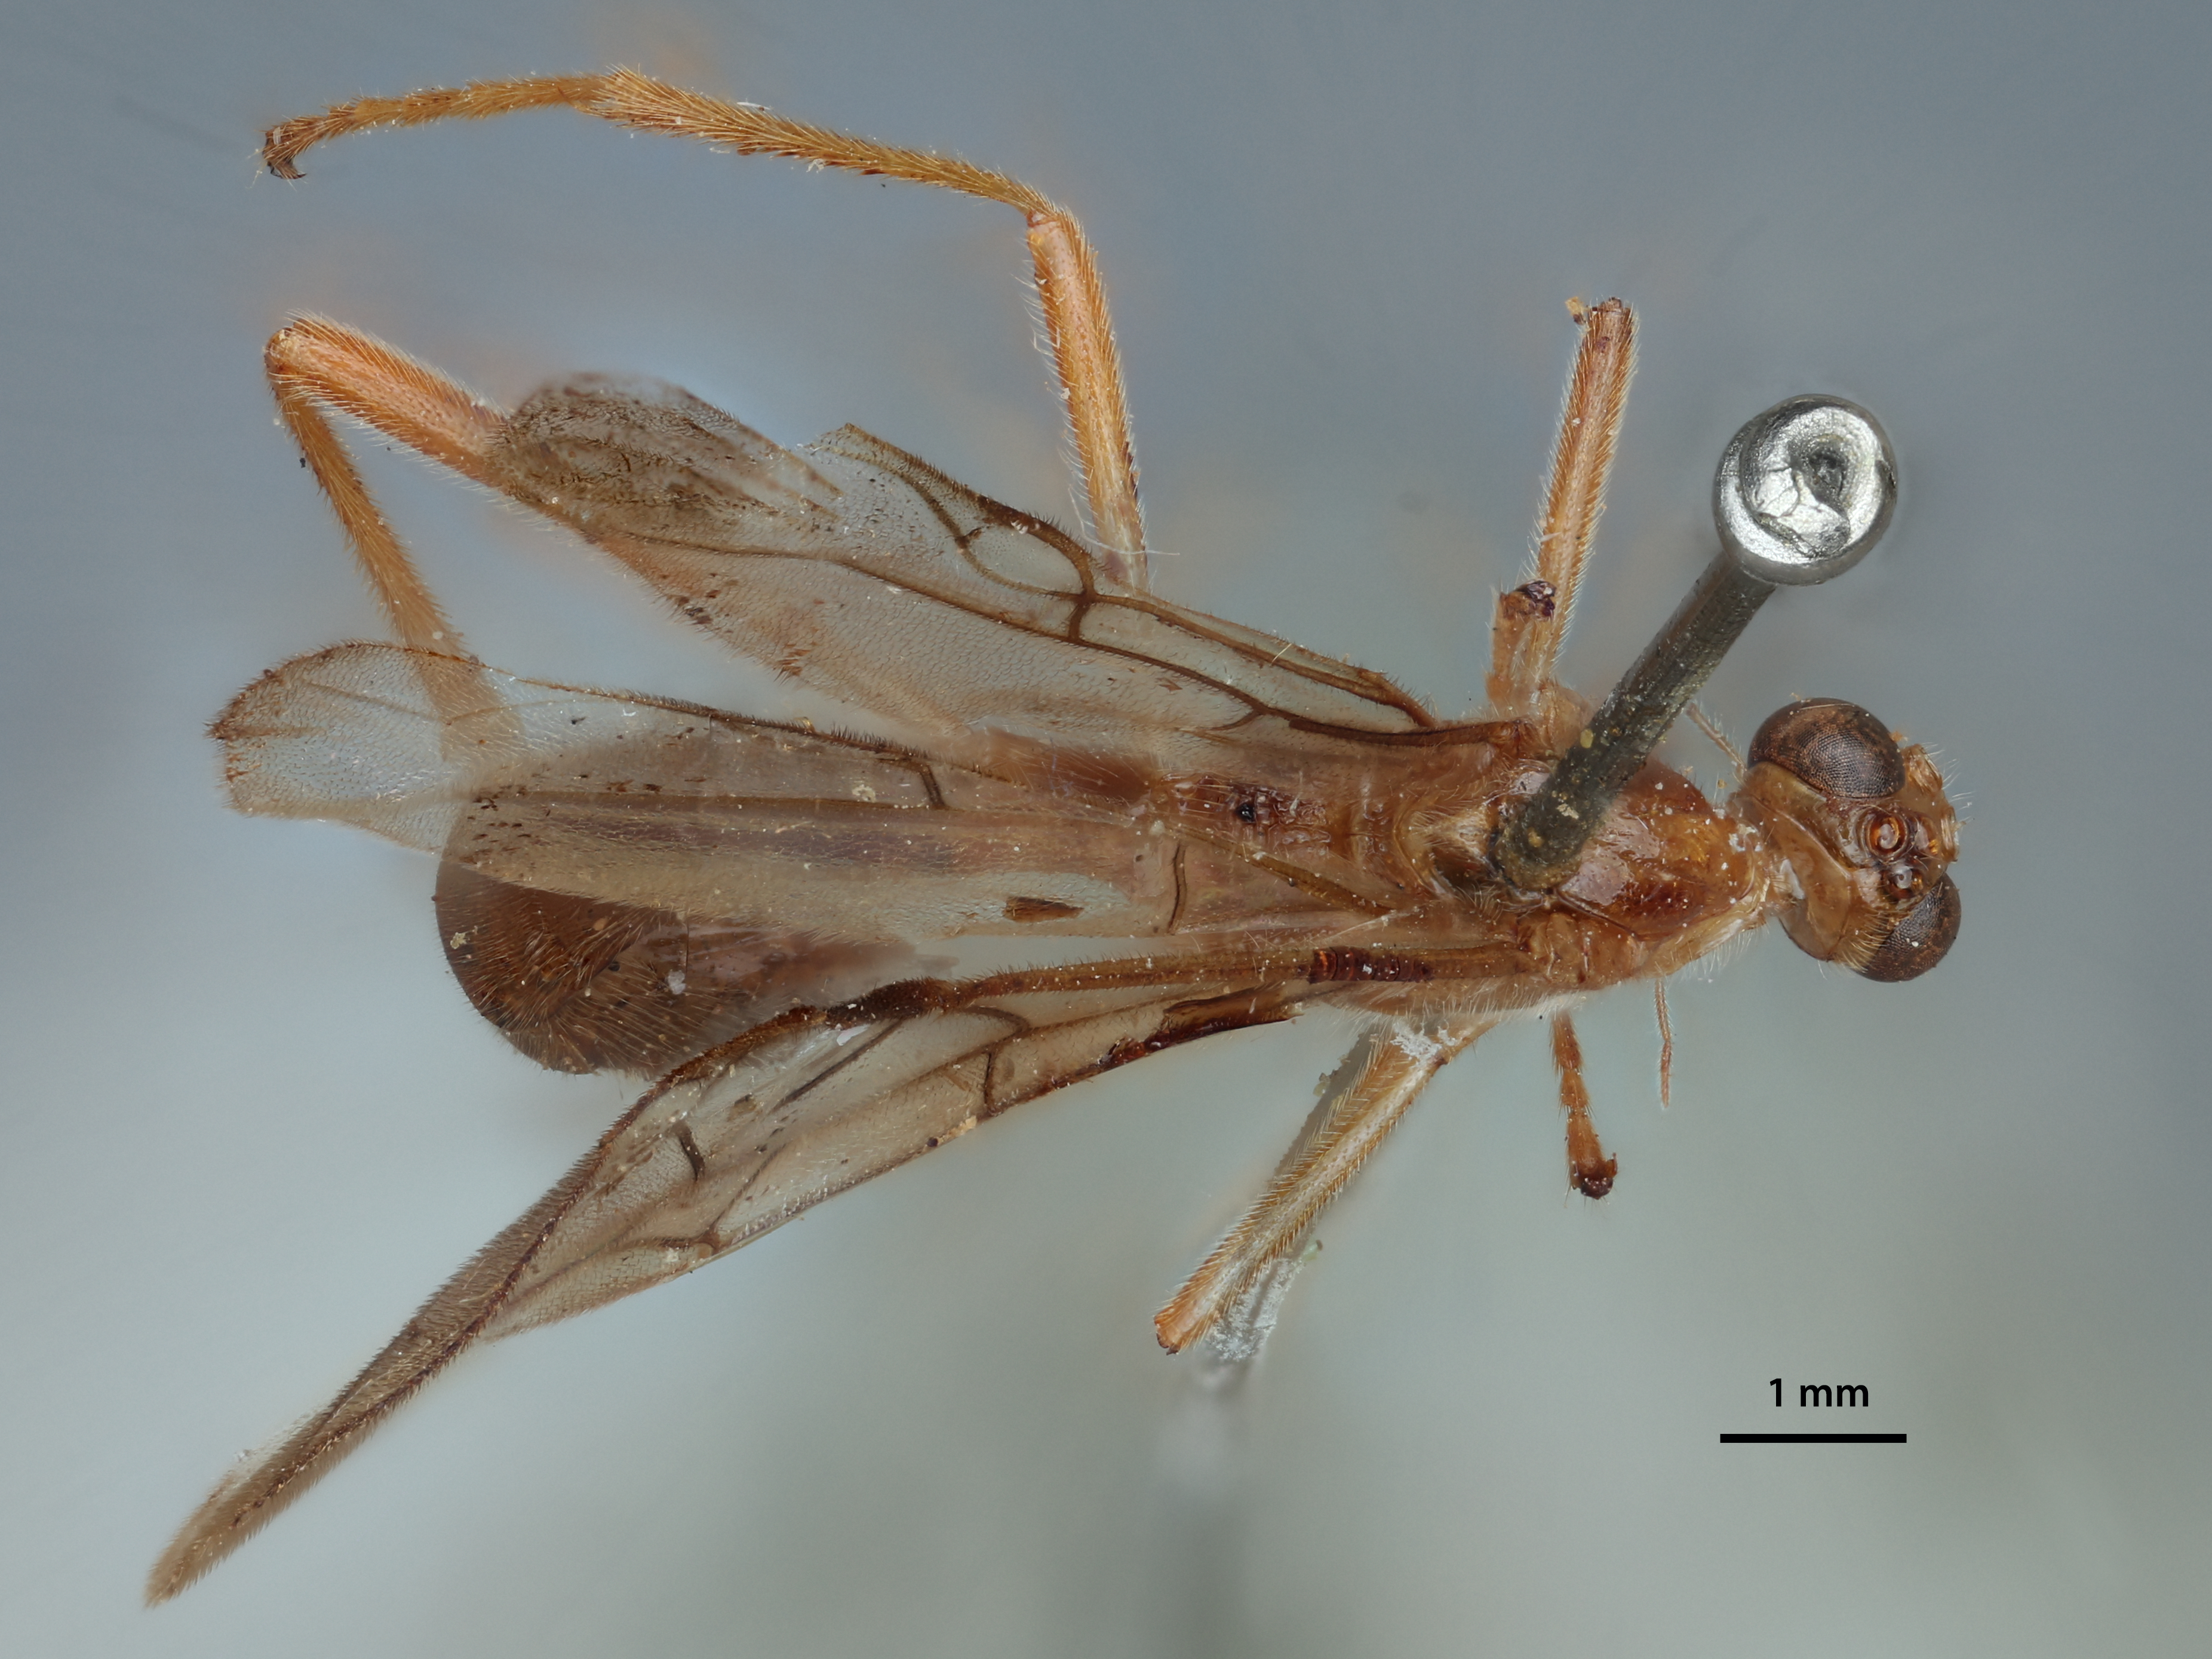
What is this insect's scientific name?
Megarhogas mindanaensis
